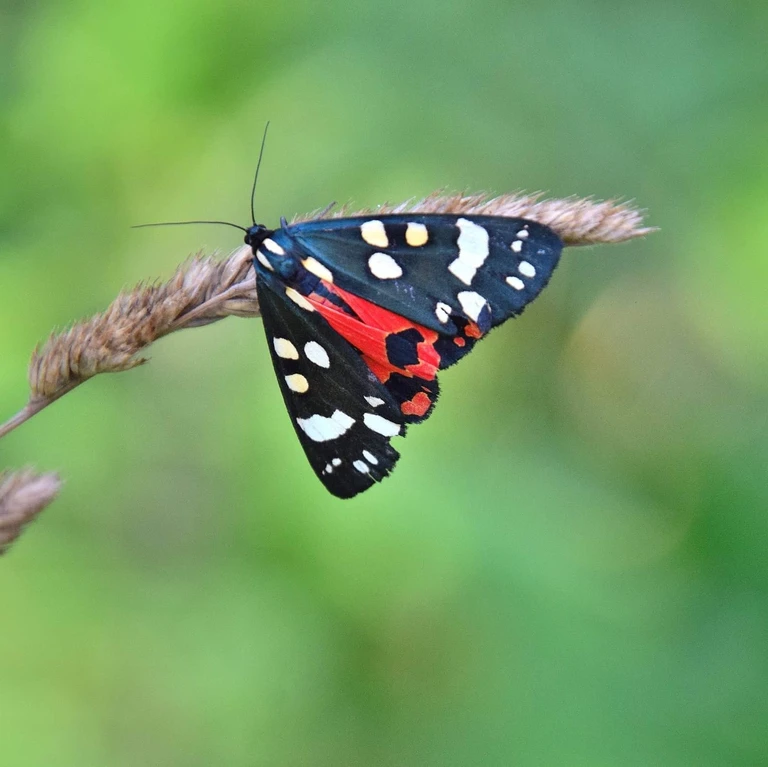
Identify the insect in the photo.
Callimorpha dominula
